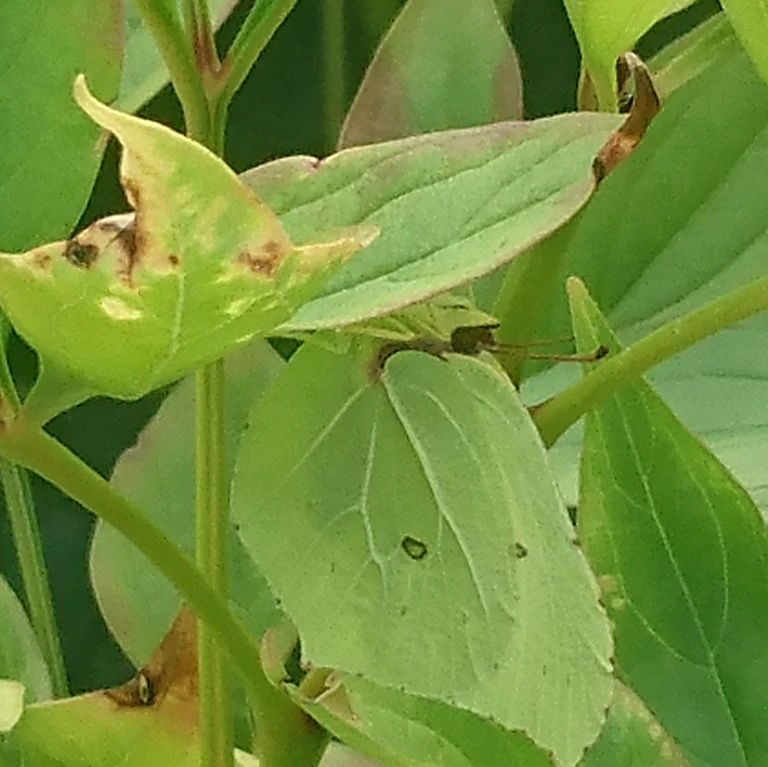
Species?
Gonepteryx rhamni
